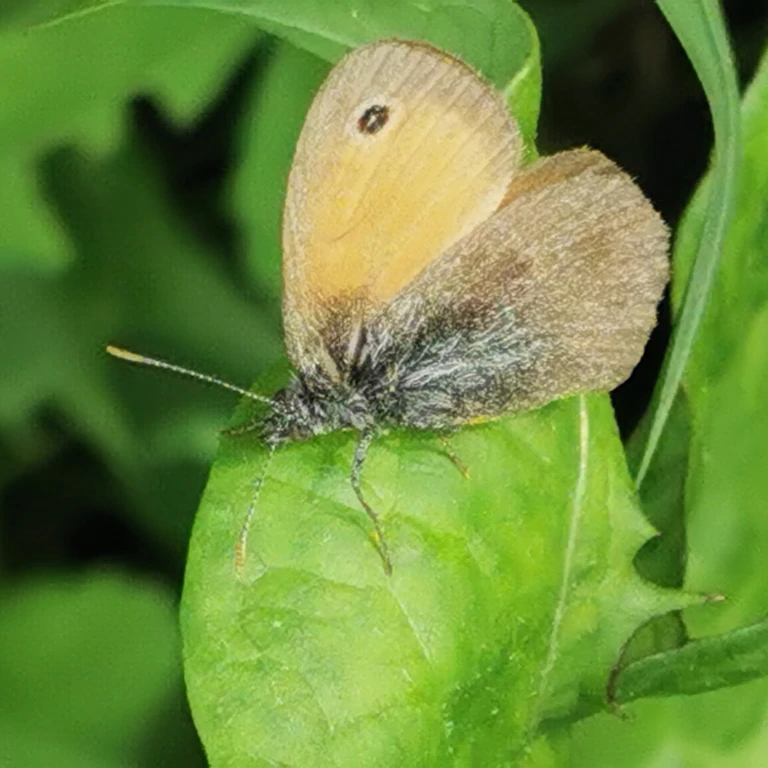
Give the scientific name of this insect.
Coenonympha pamphilus
